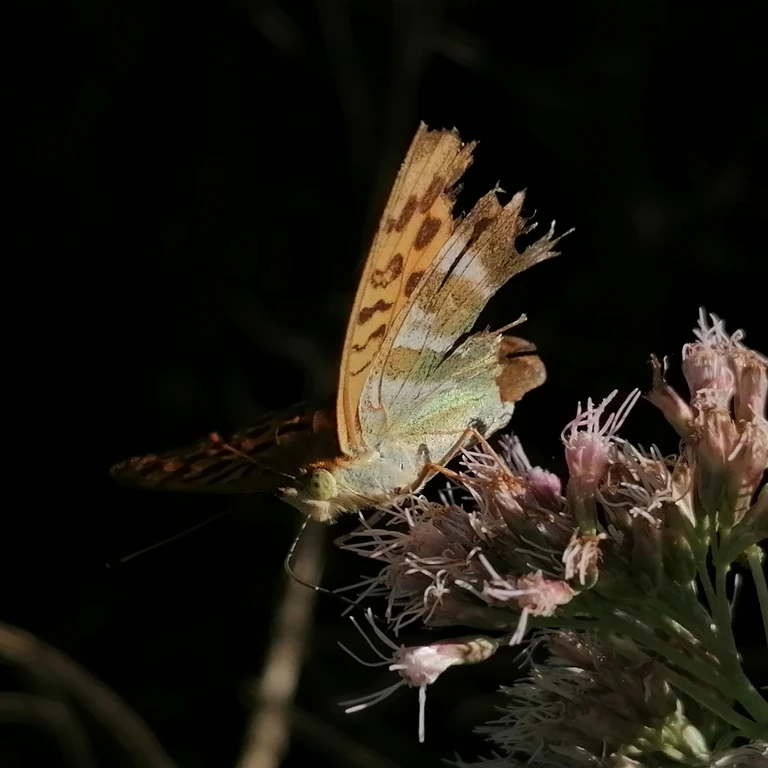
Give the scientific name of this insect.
Argynnis paphia
